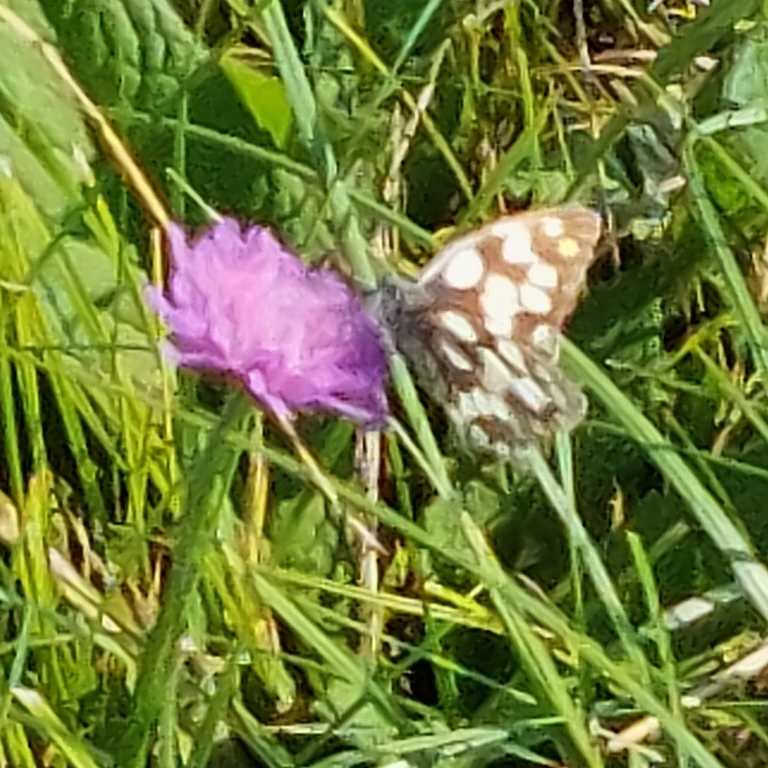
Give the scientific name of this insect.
Melanargia galathea
